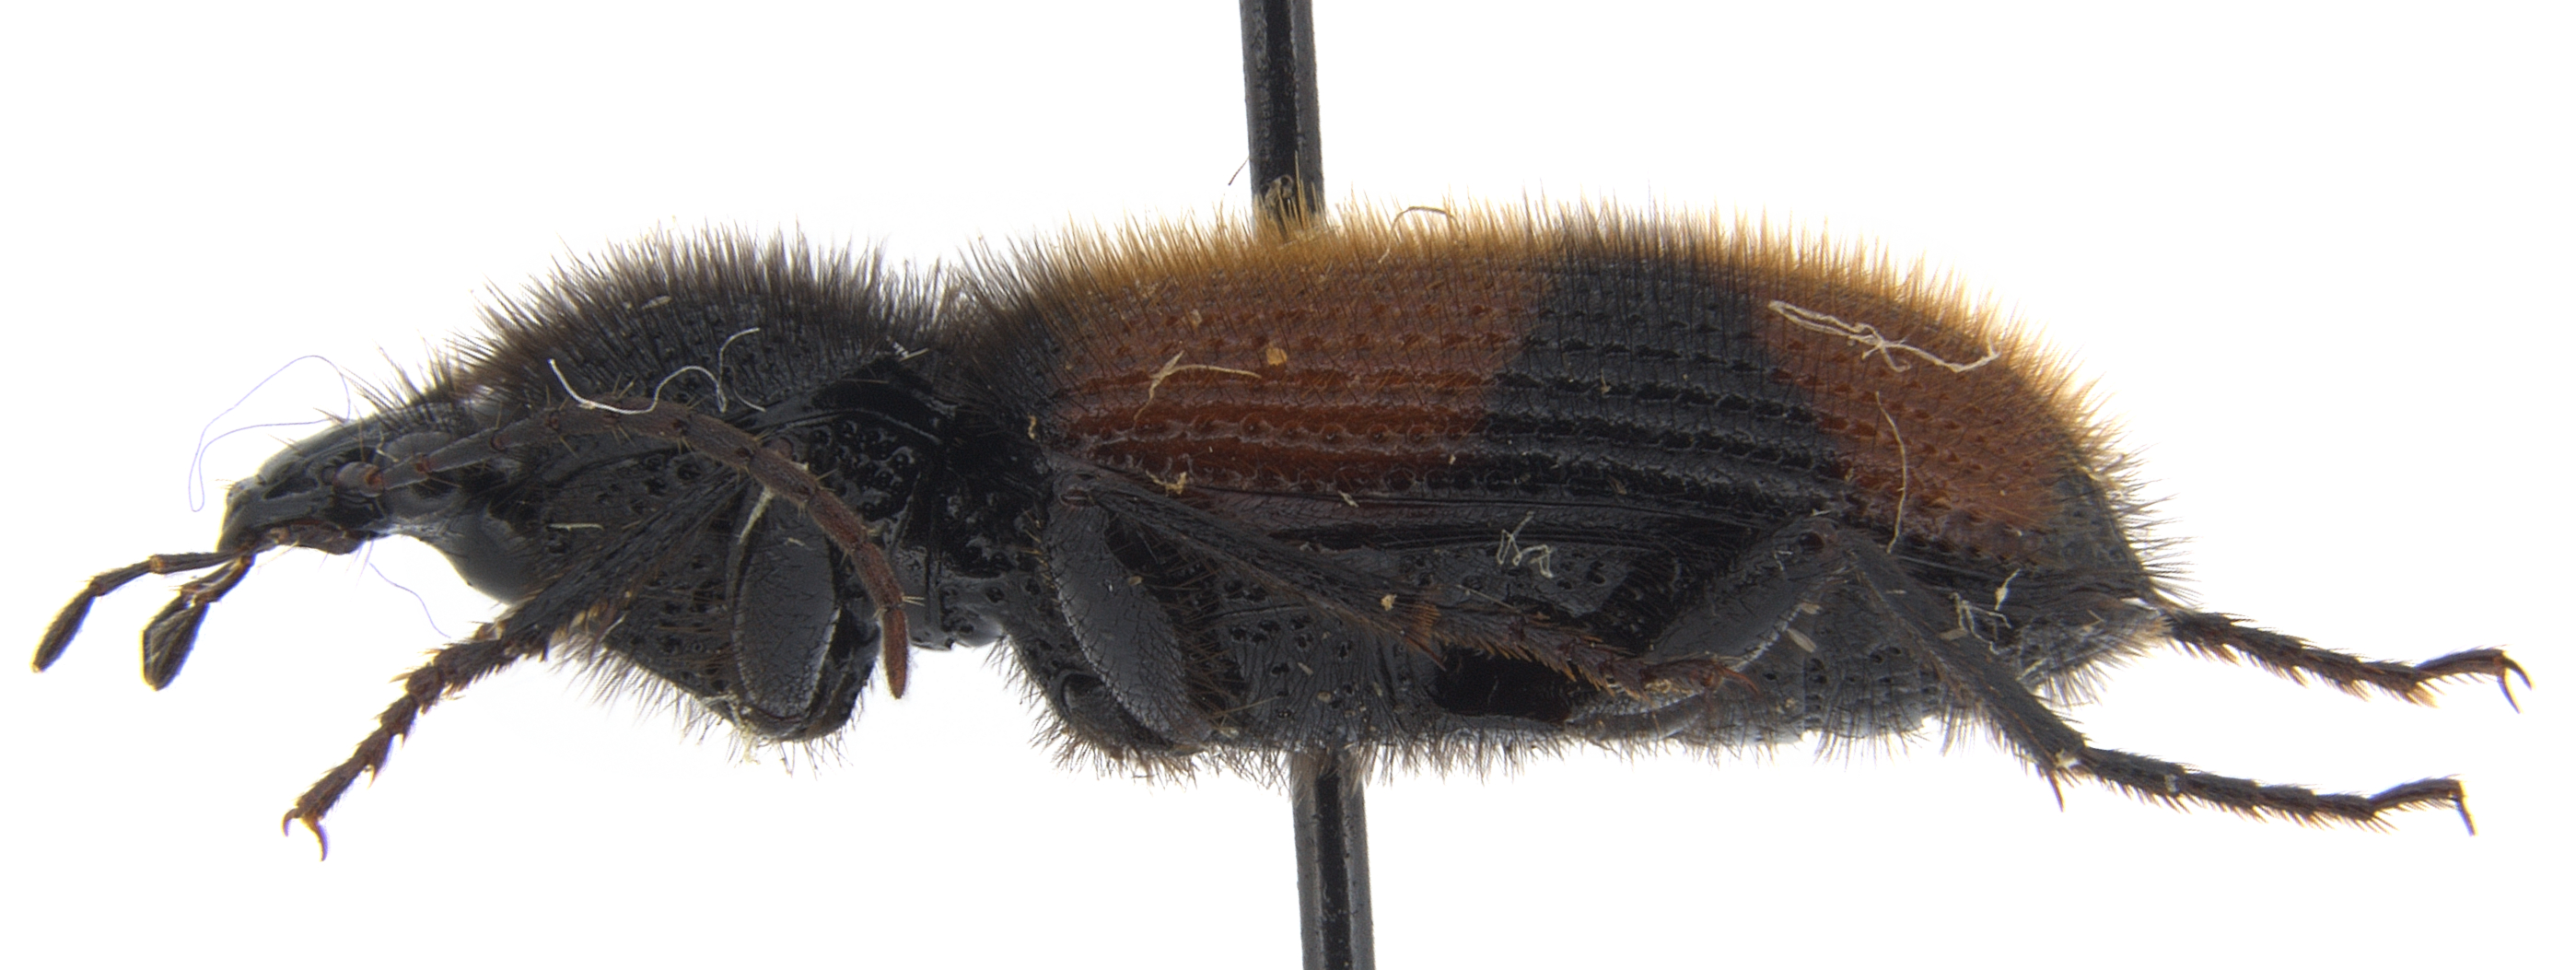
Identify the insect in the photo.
Panagaeus sallei
